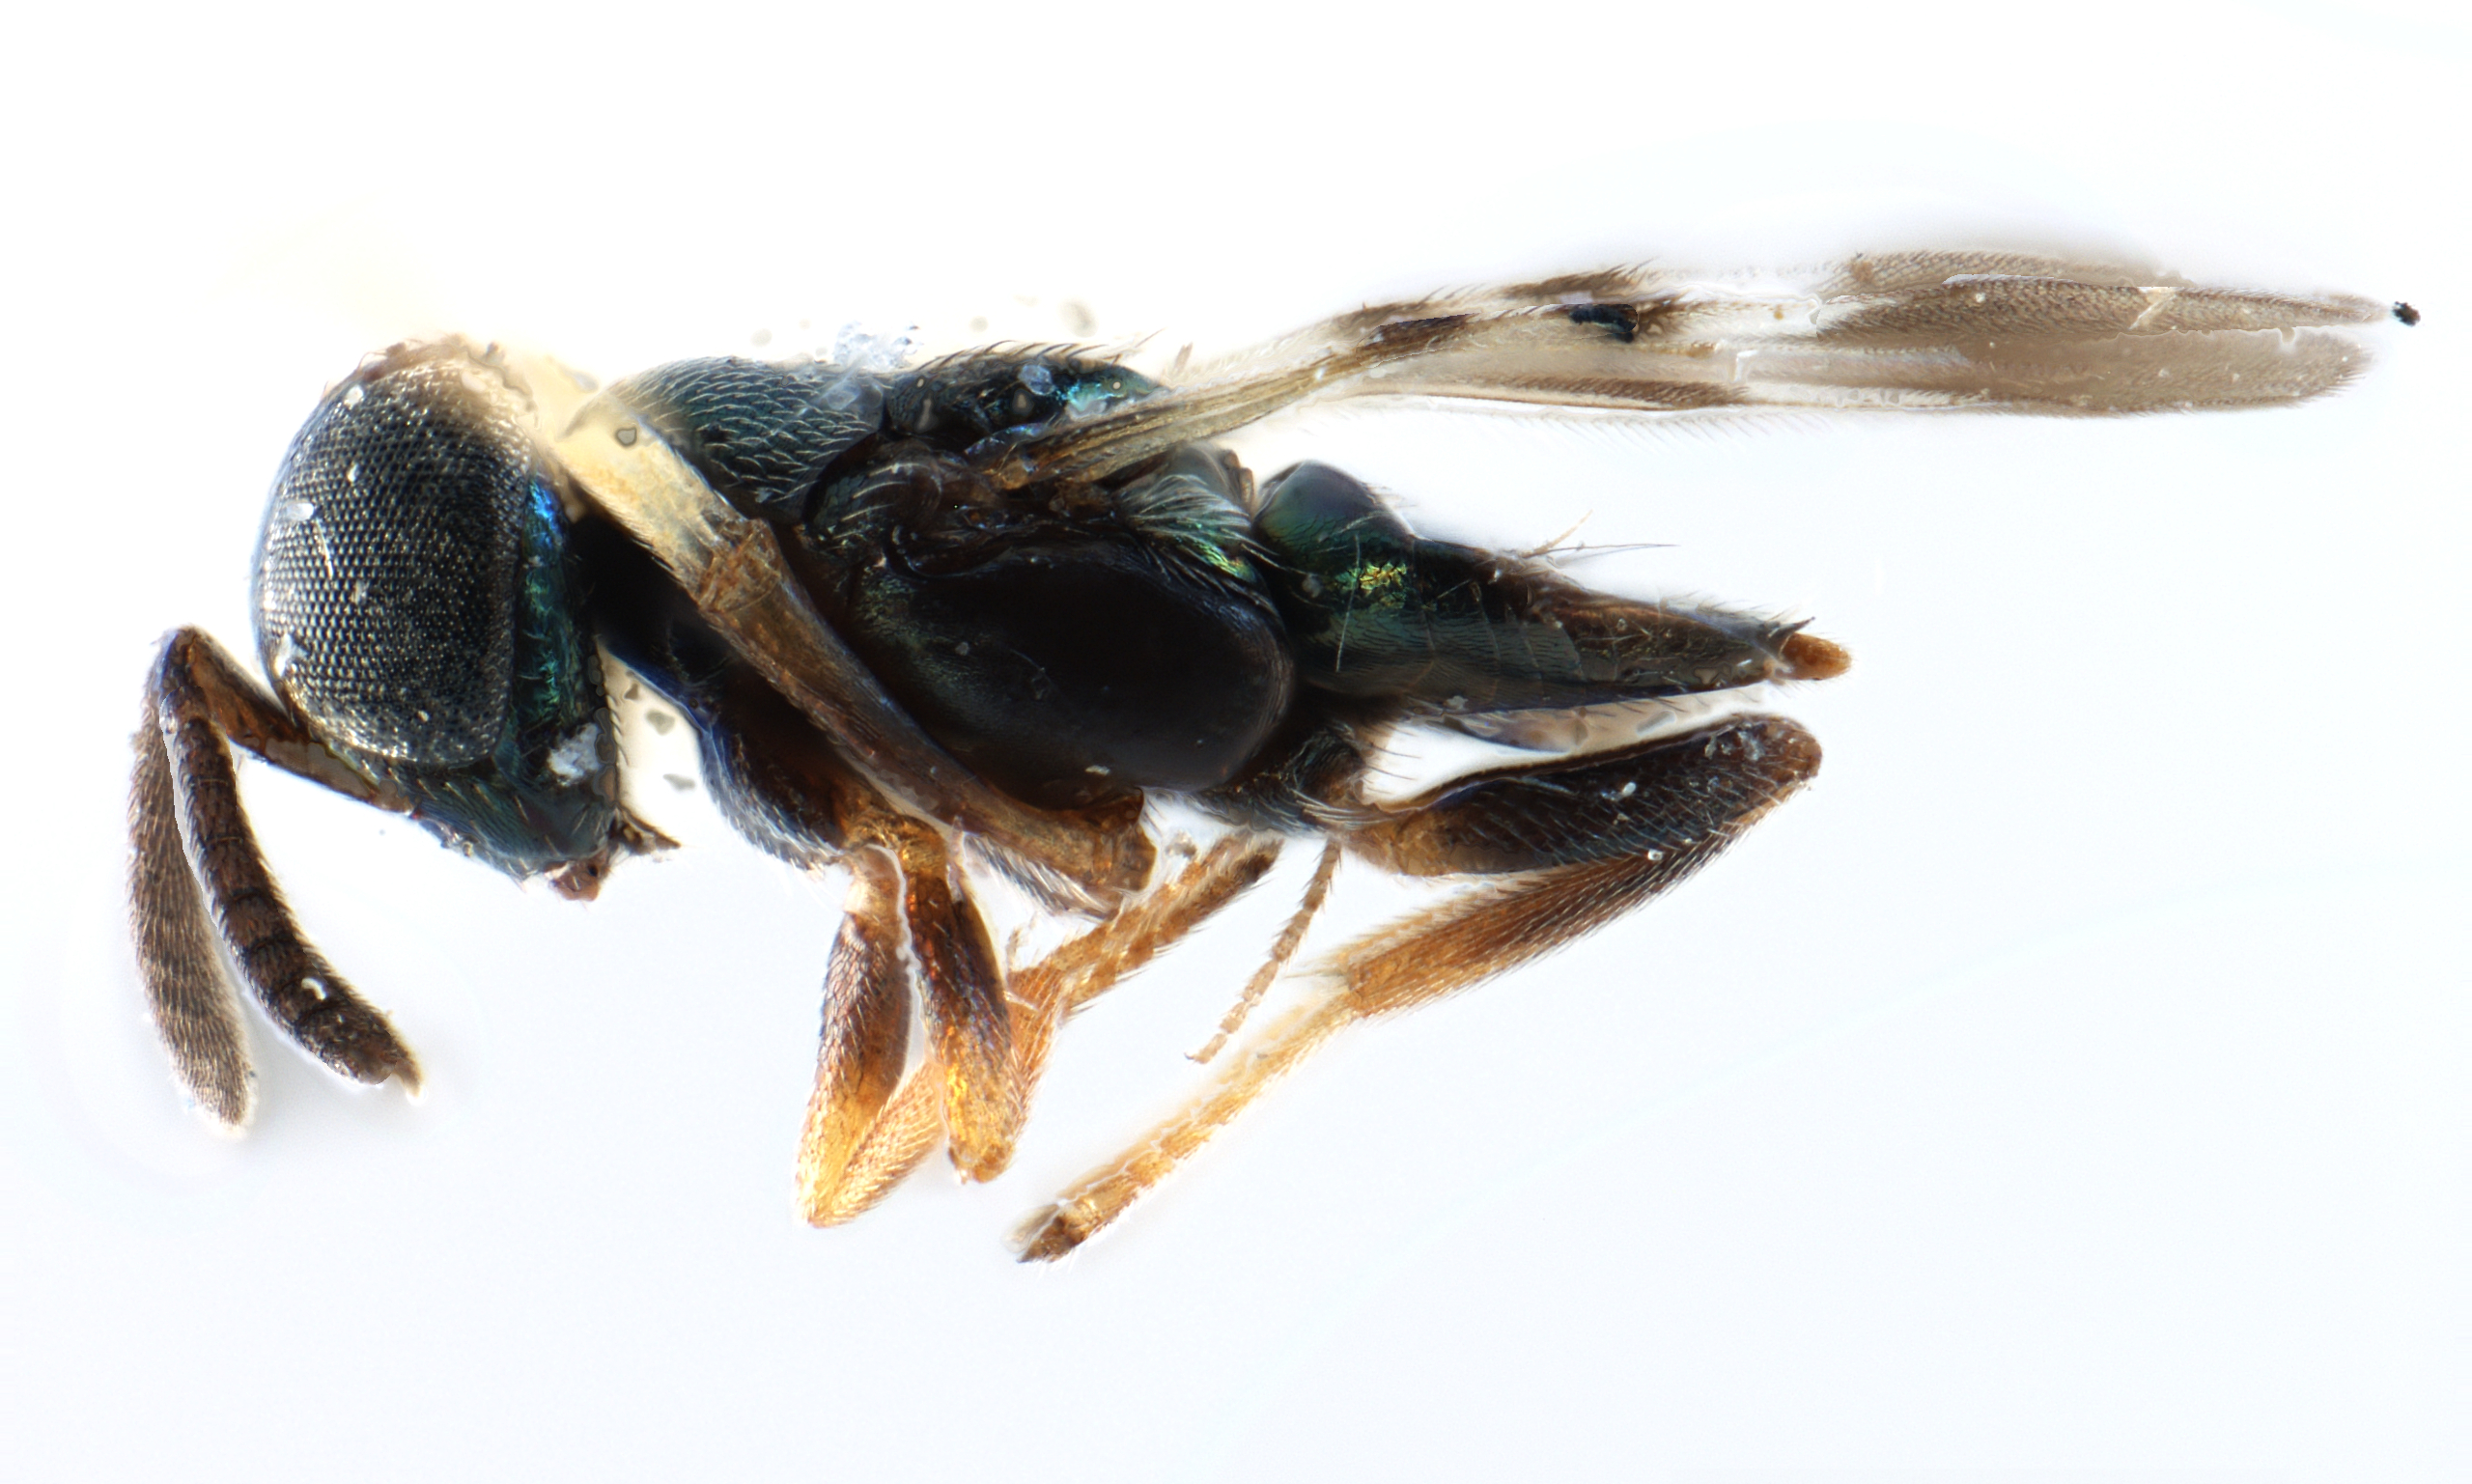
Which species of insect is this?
Holcencyrtus dennoi
